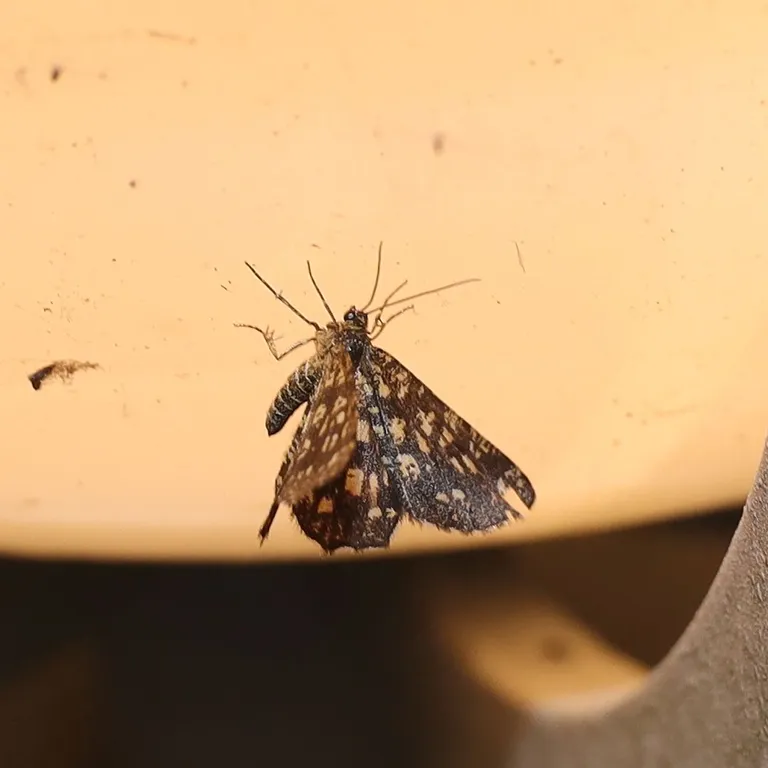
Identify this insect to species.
Chiasmia clathrata
